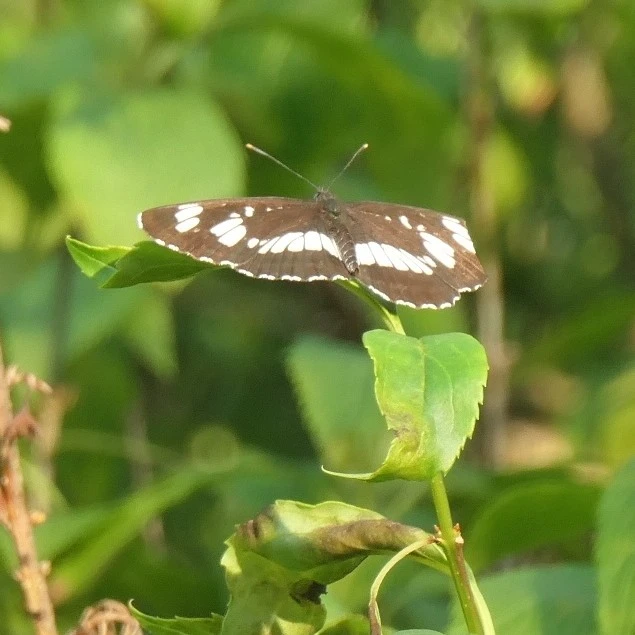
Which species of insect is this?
Neptis rivularis
